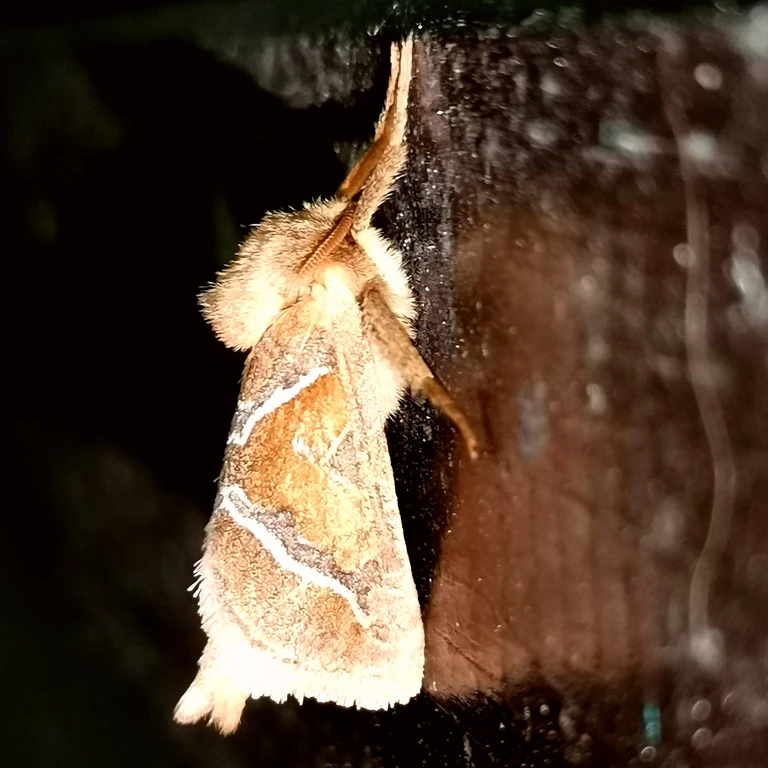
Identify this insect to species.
Triodia sylvina
